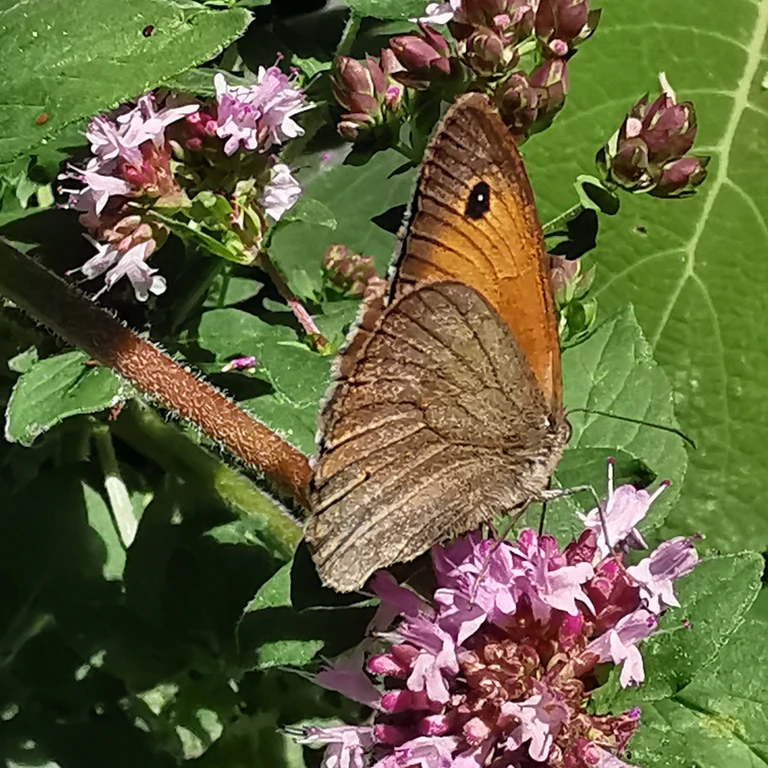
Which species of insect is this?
Maniola jurtina
